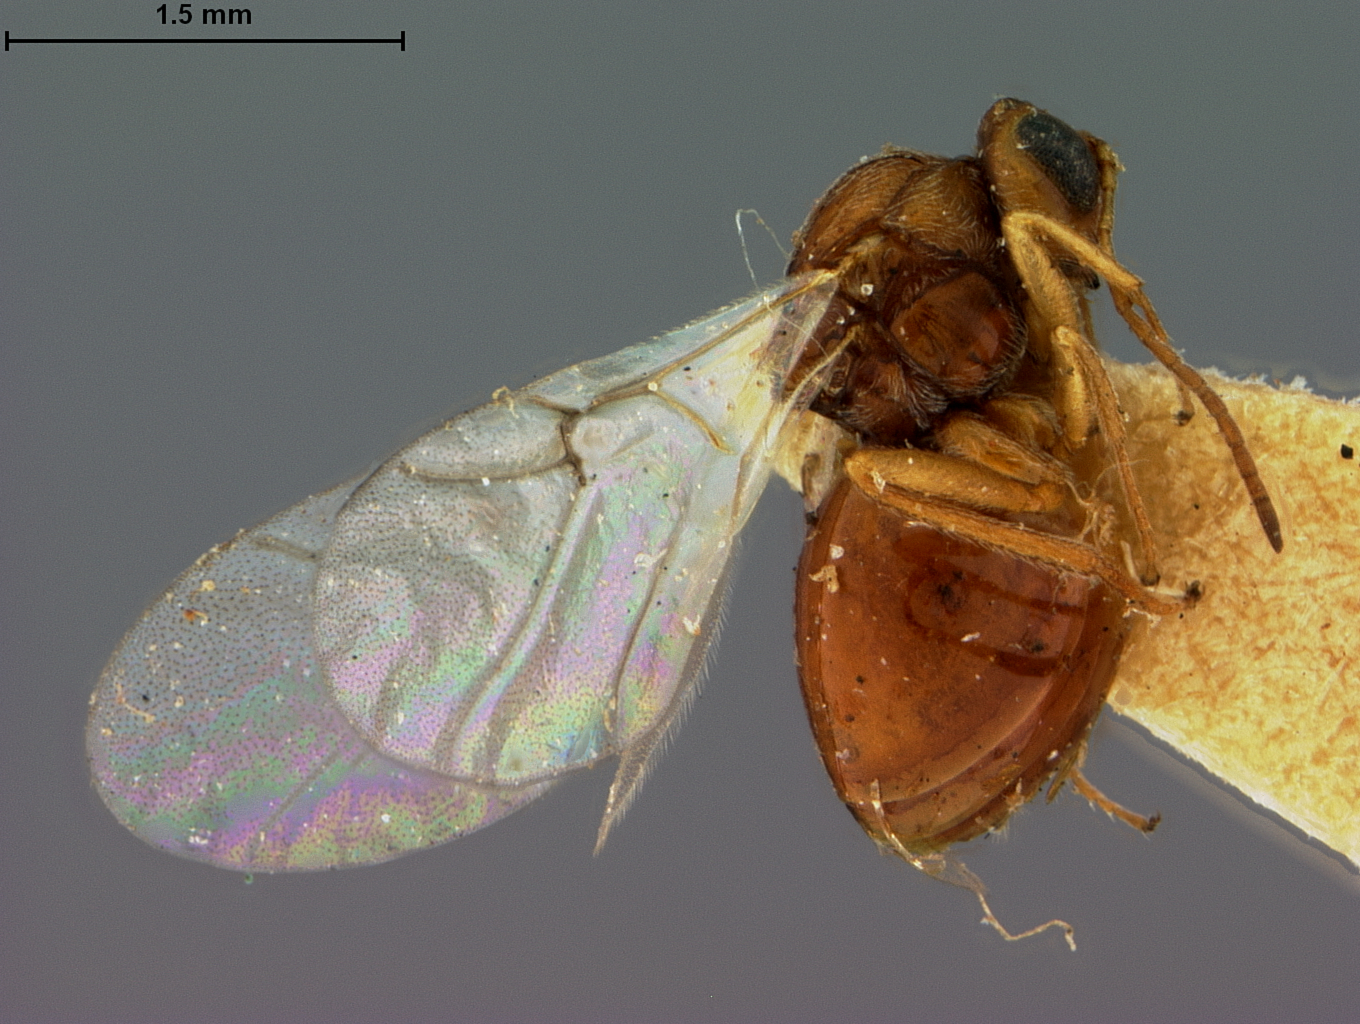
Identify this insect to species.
Andricus toumeyi
